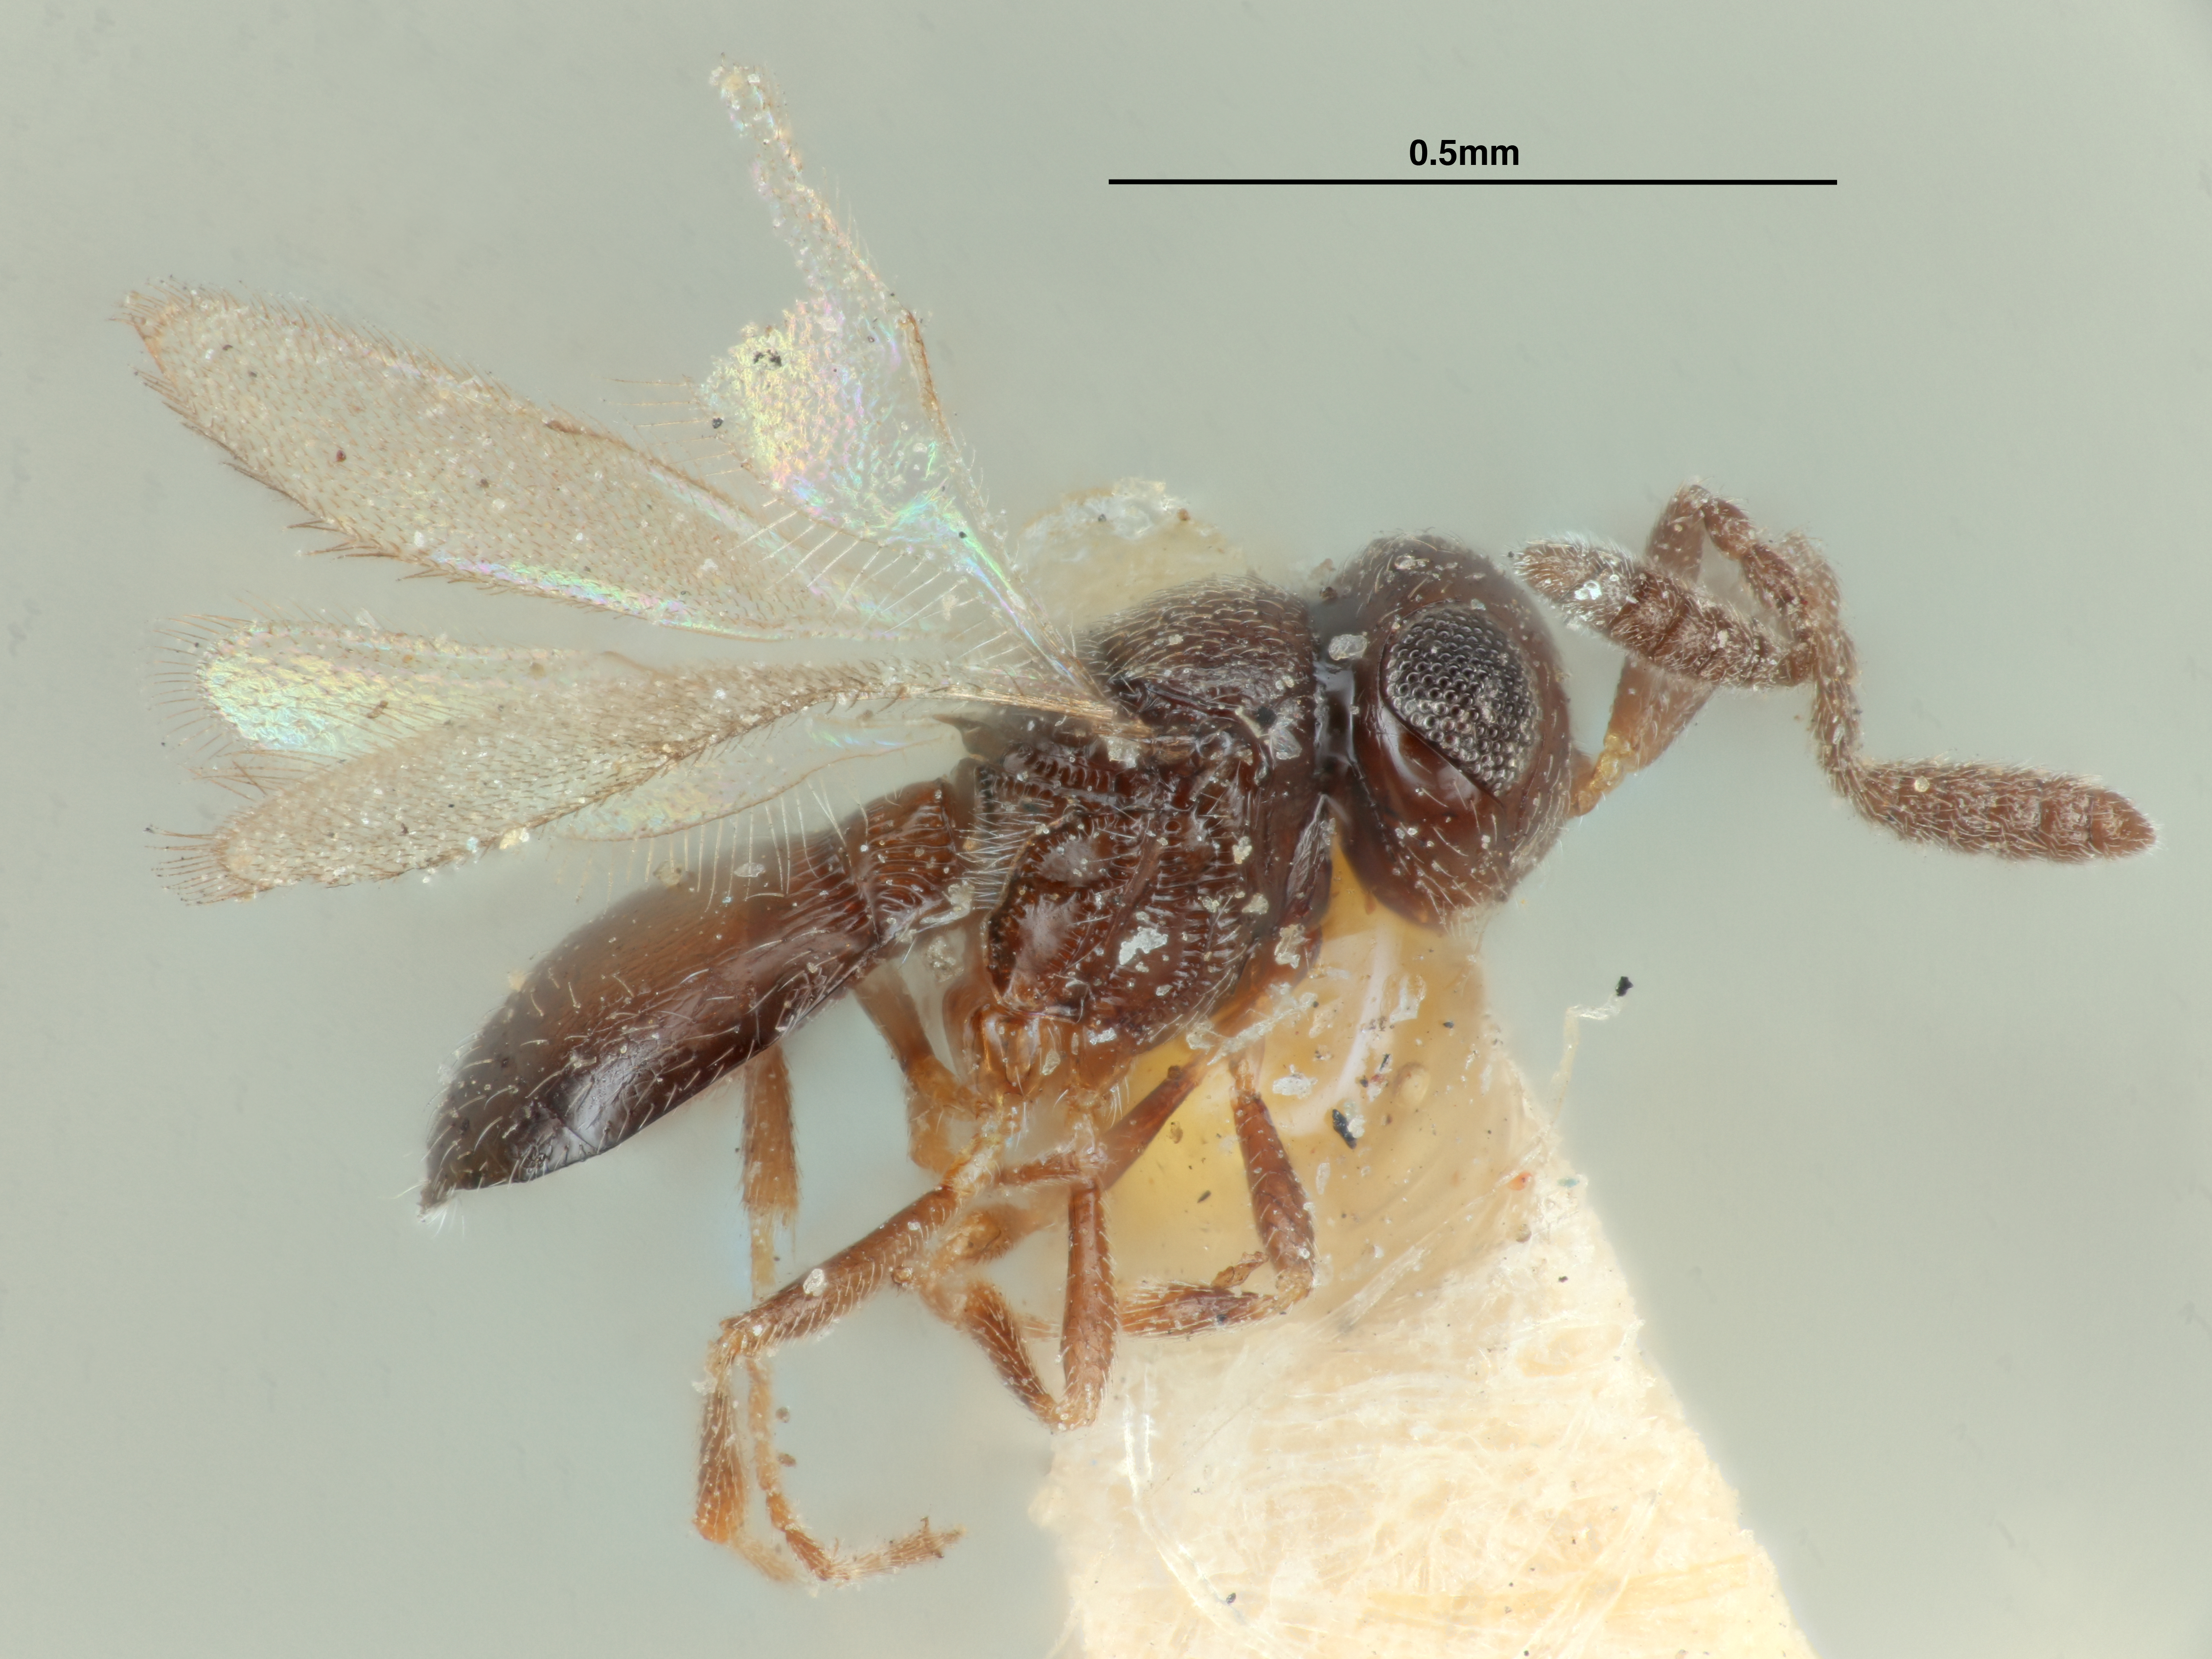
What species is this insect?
Trimorus monticola
